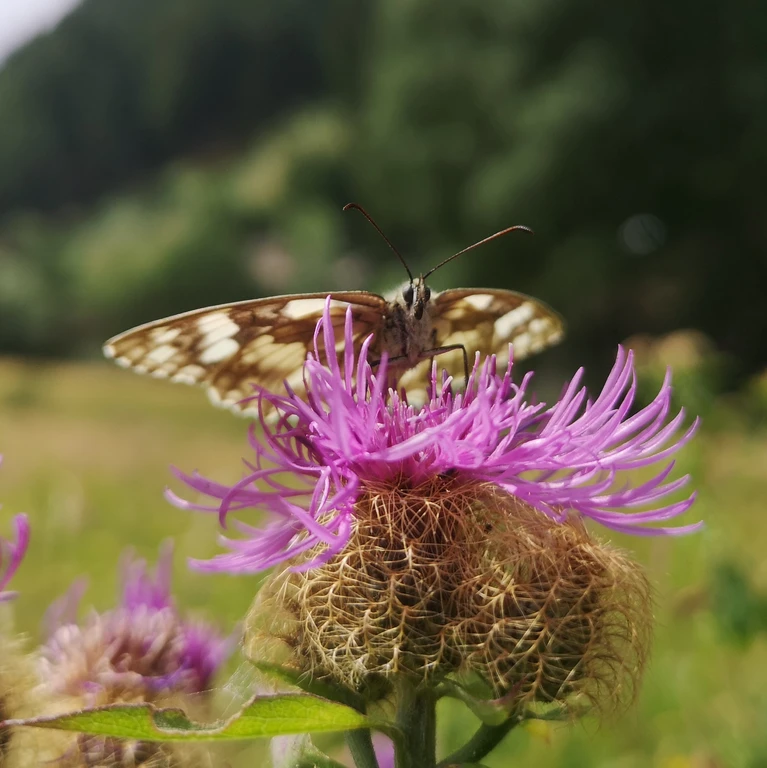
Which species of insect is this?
Melanargia galathea
